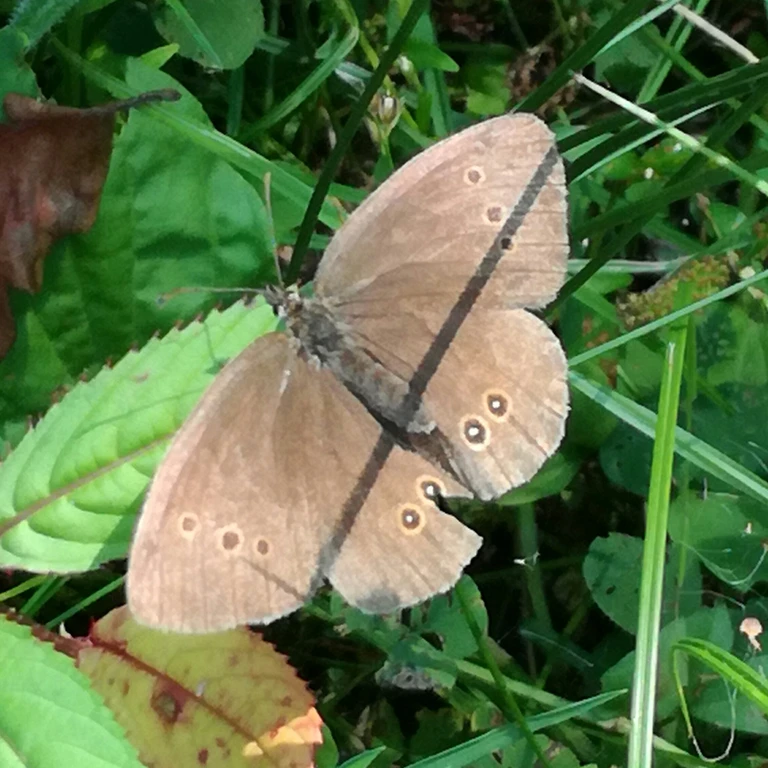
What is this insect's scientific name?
Aphantopus hyperantus
